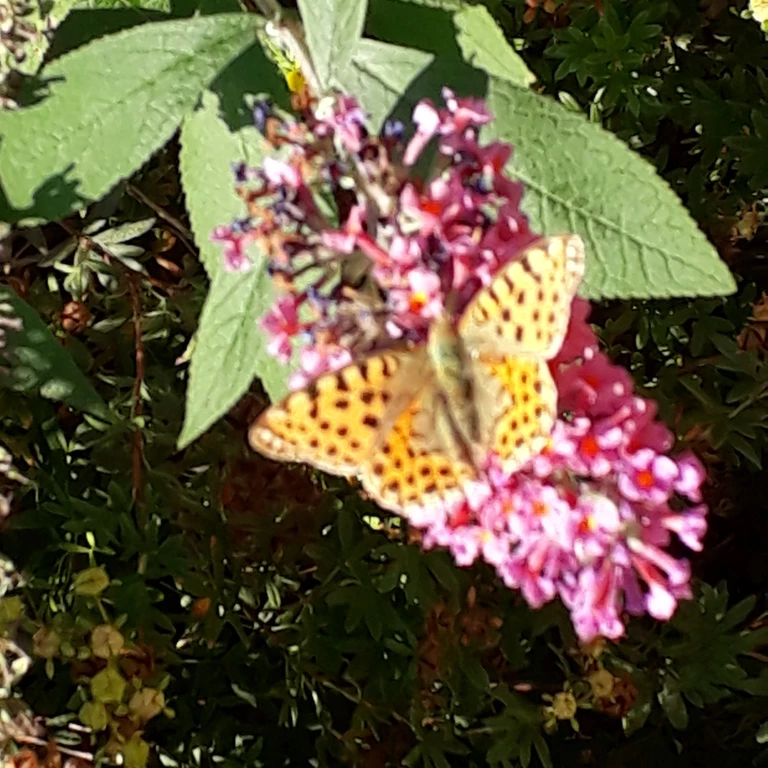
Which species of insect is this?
Issoria lathonia
